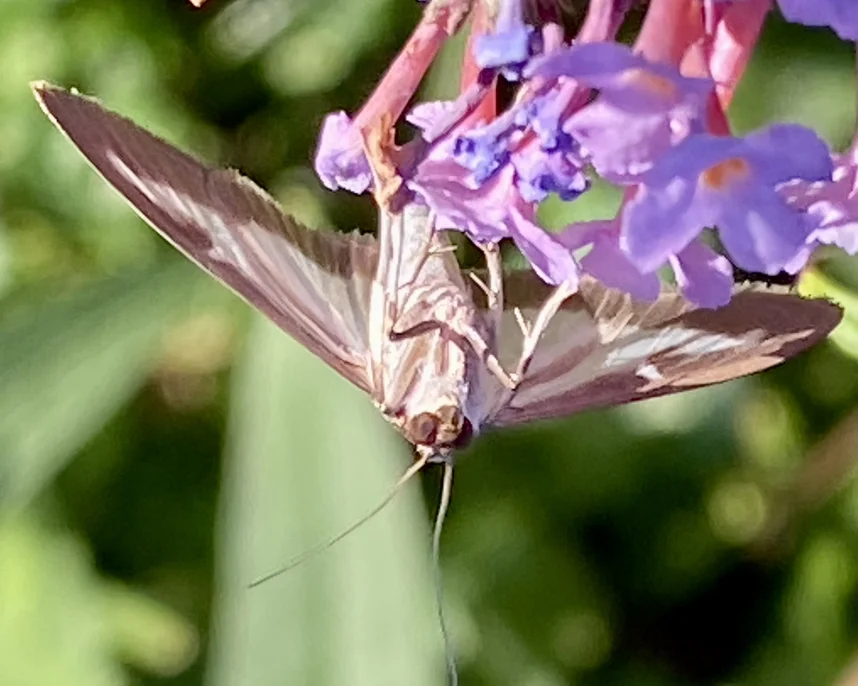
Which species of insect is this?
Cydalima perspectalis
